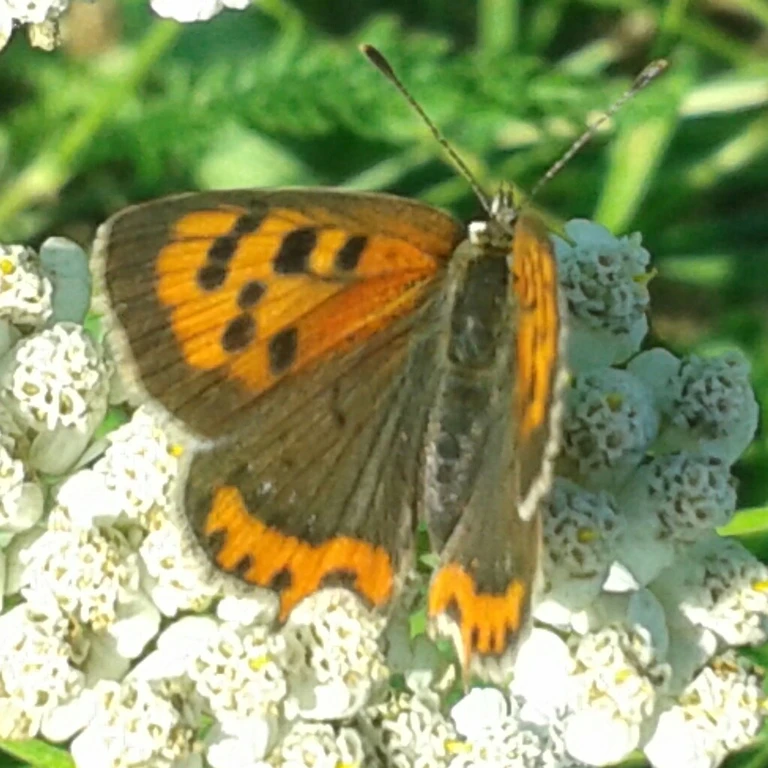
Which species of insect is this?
Lycaena phlaeas
